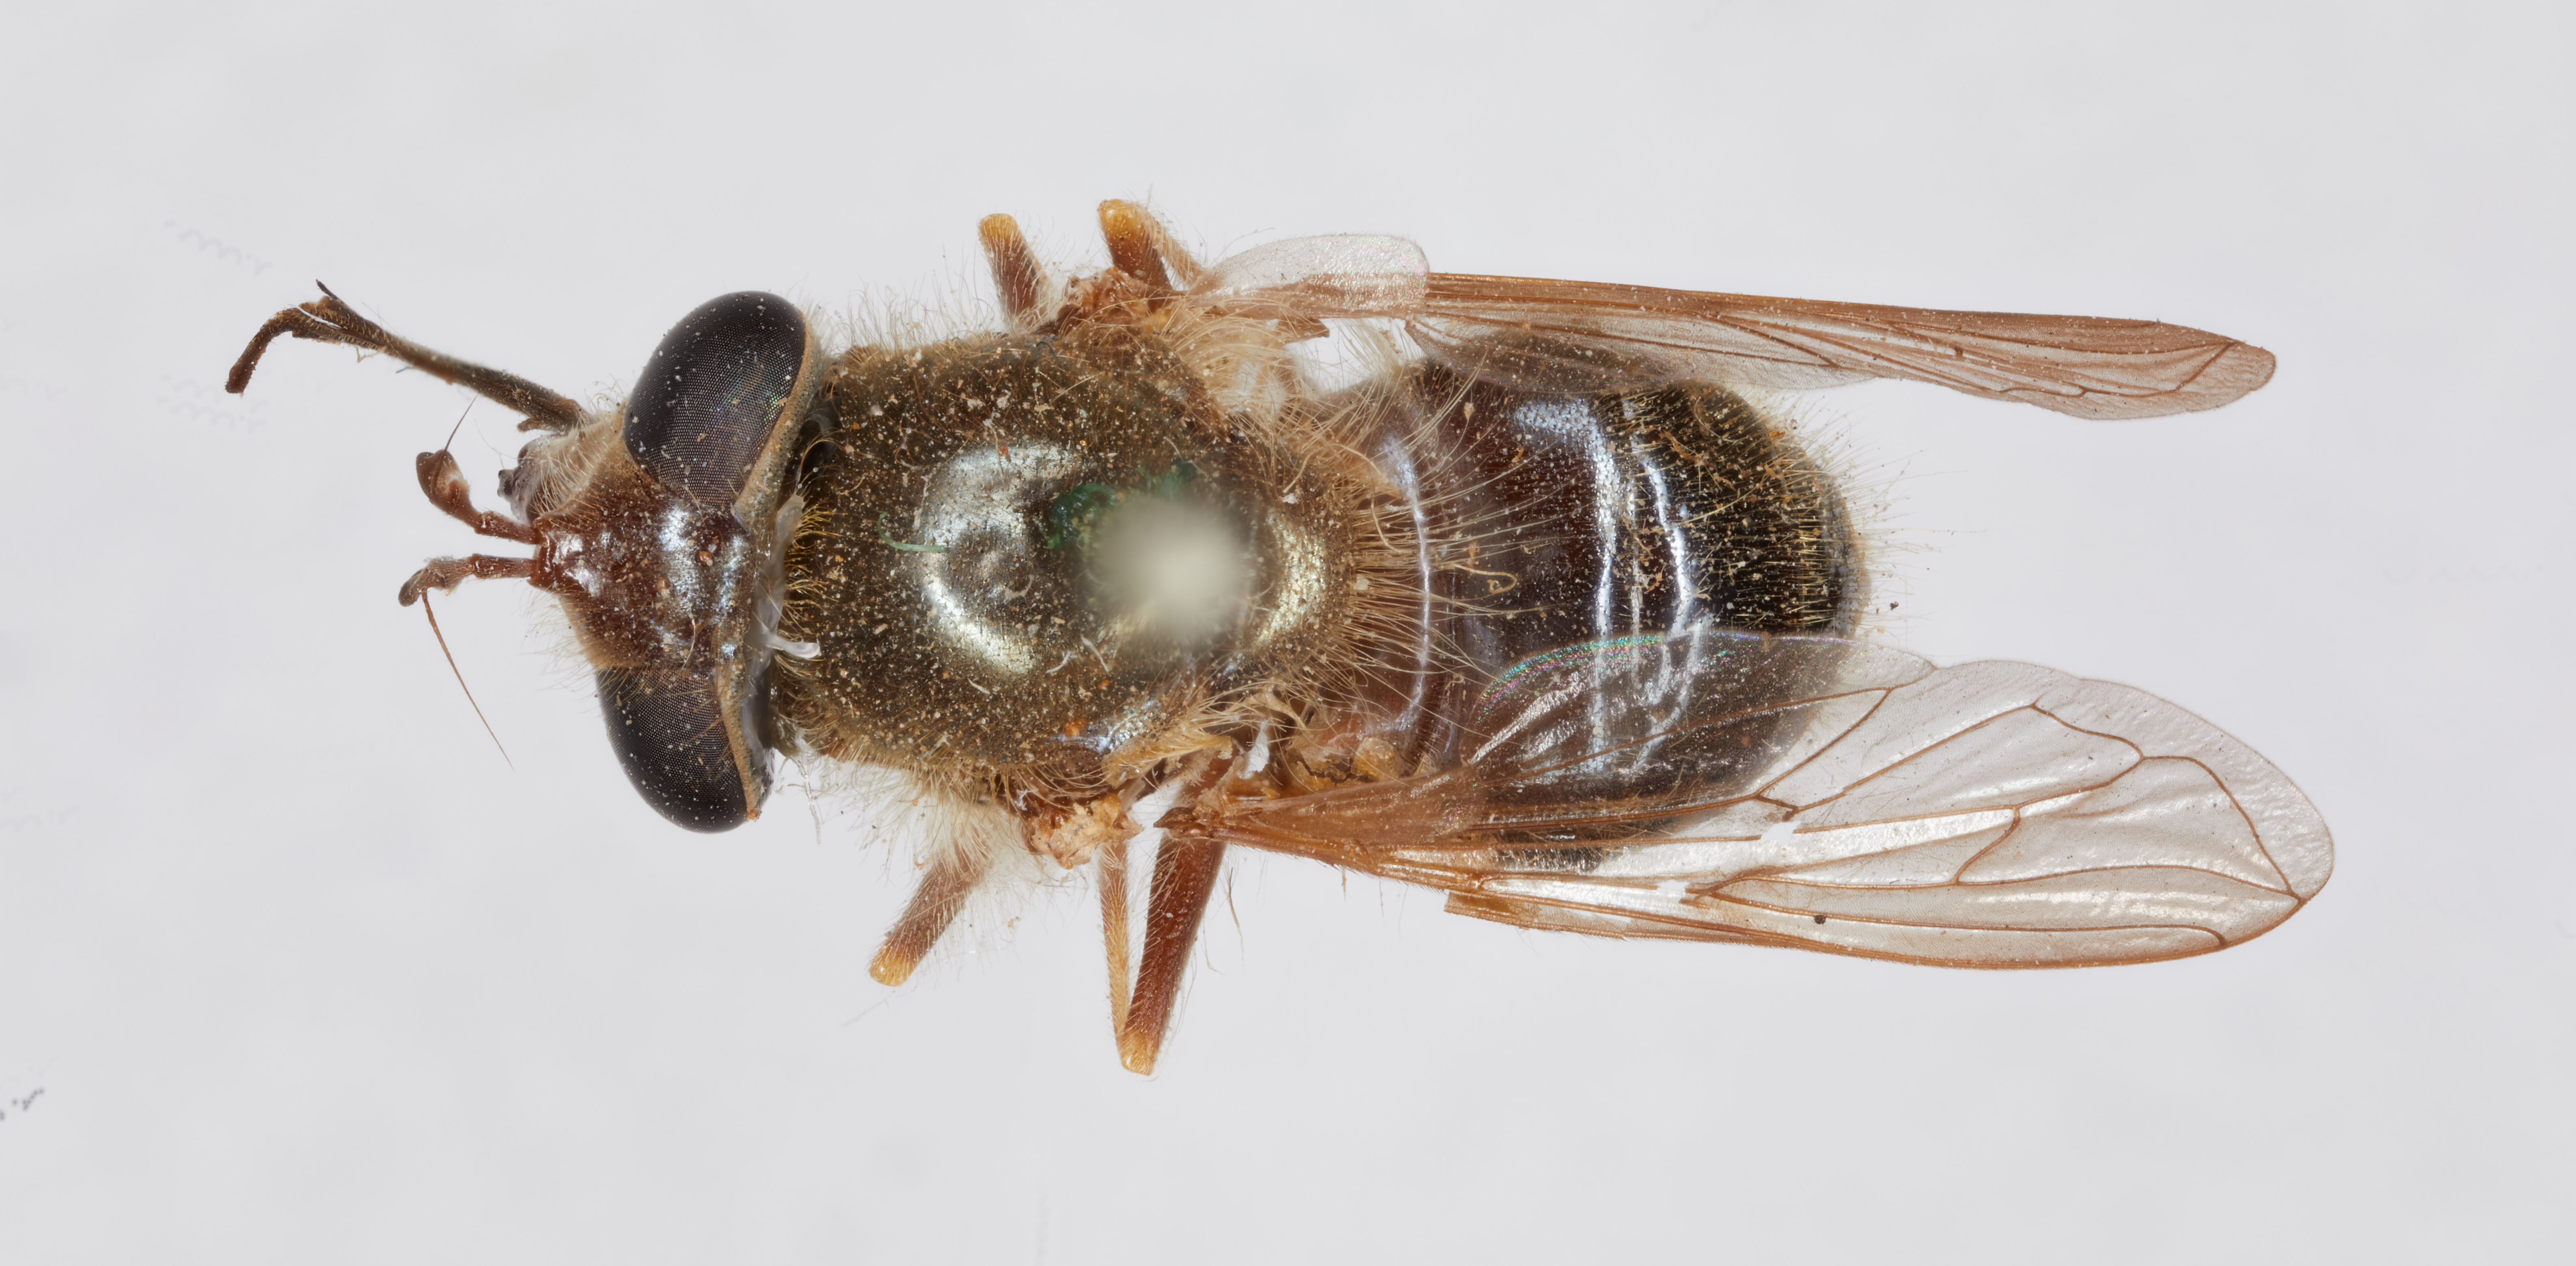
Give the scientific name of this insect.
Brachymyia lupina
